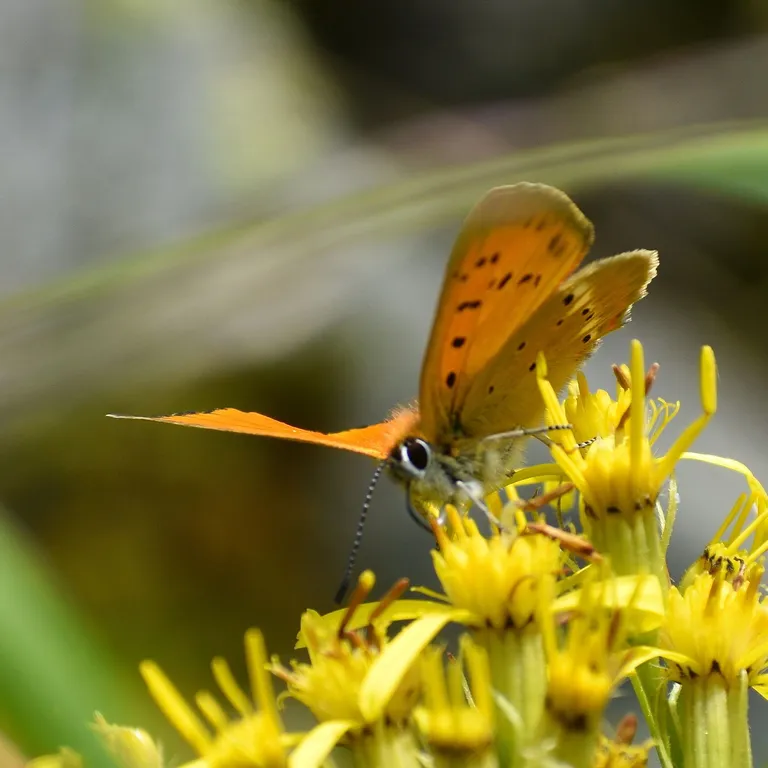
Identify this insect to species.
Lycaena virgaureae
